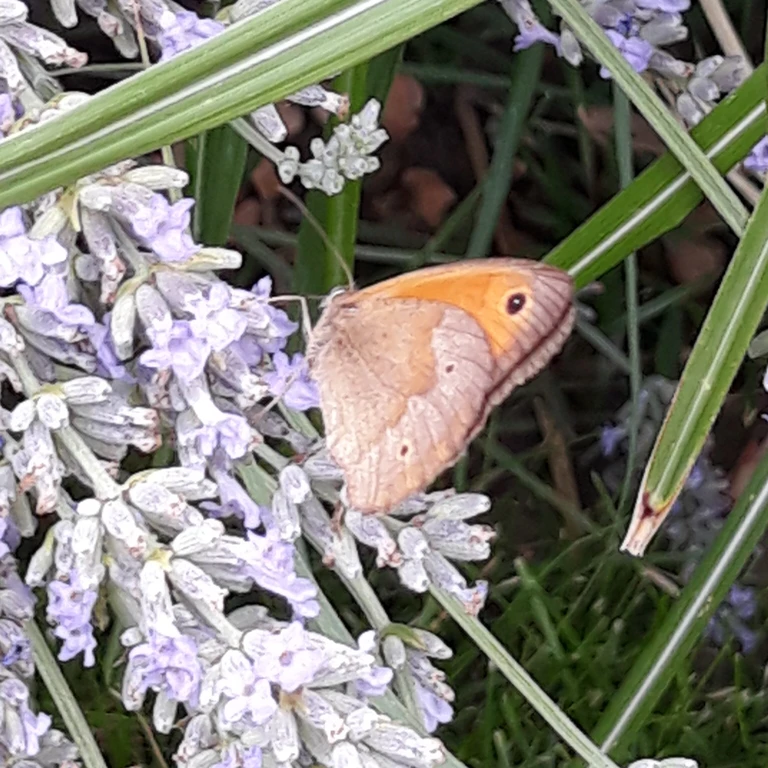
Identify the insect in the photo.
Maniola jurtina
